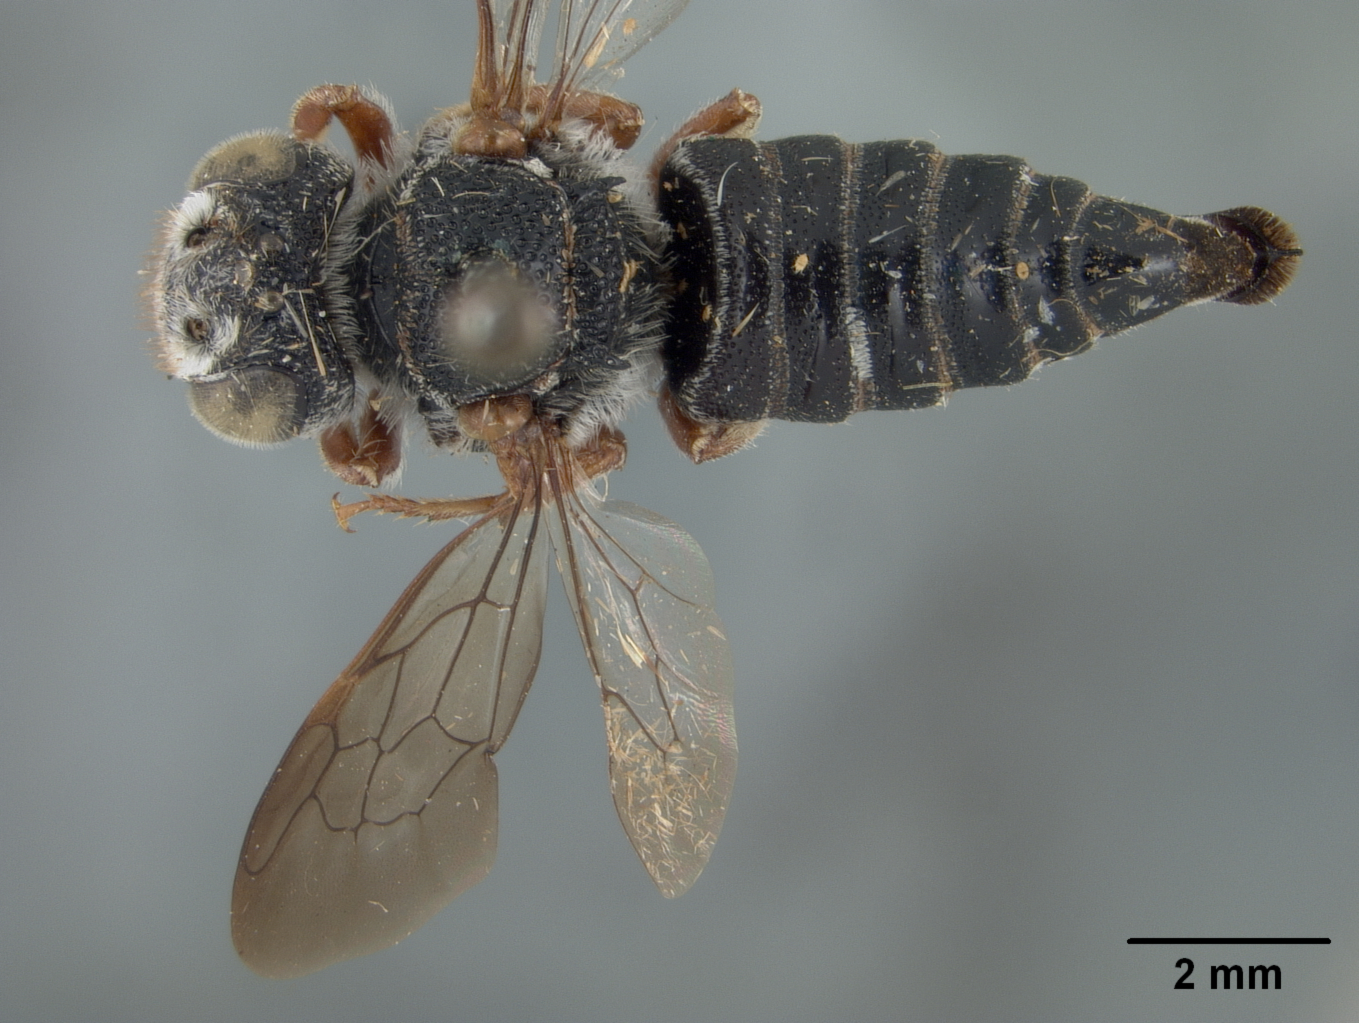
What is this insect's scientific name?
Coelioxys obtusiventris
